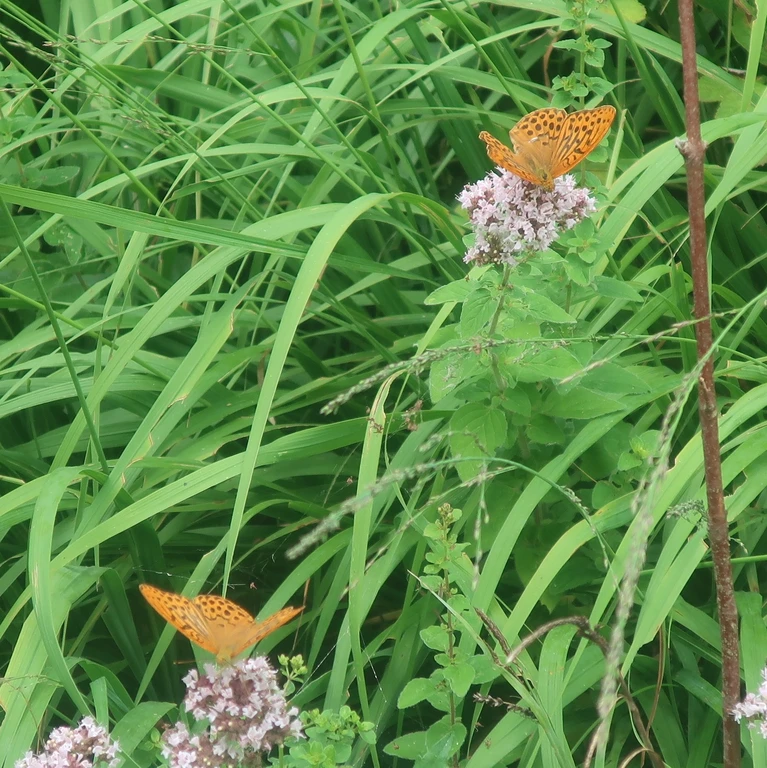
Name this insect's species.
Argynnis paphia
